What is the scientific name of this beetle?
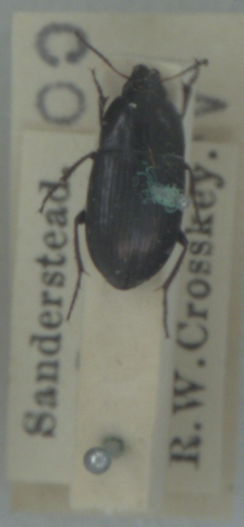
Amara aenea
